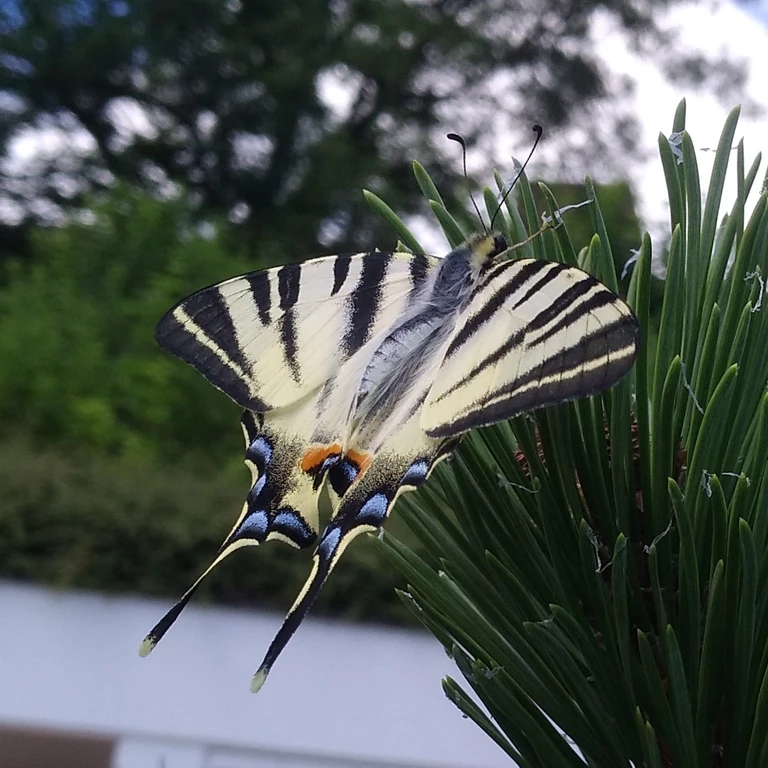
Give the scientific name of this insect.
Iphiclides podalirius
